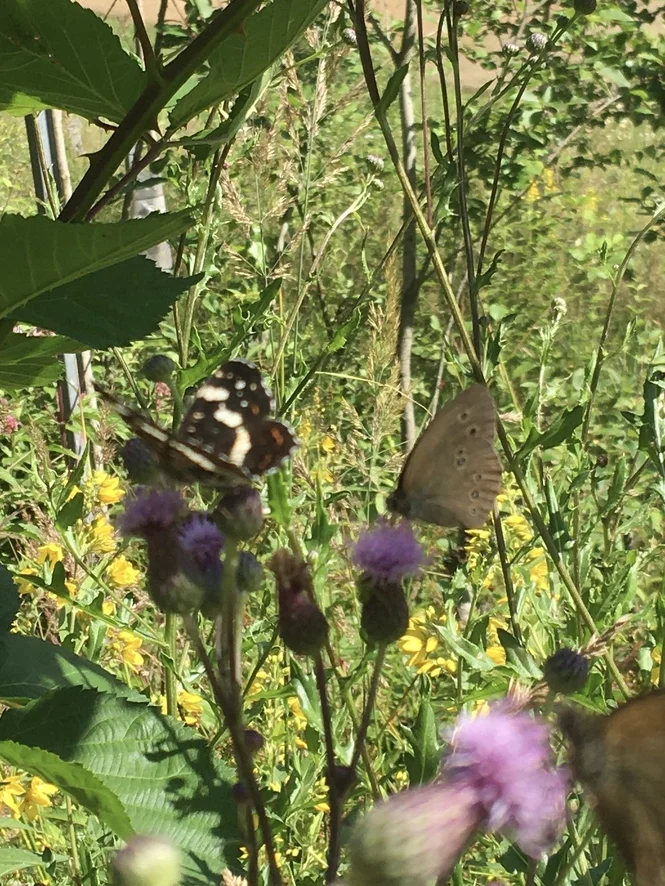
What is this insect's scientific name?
Aphantopus hyperantus
